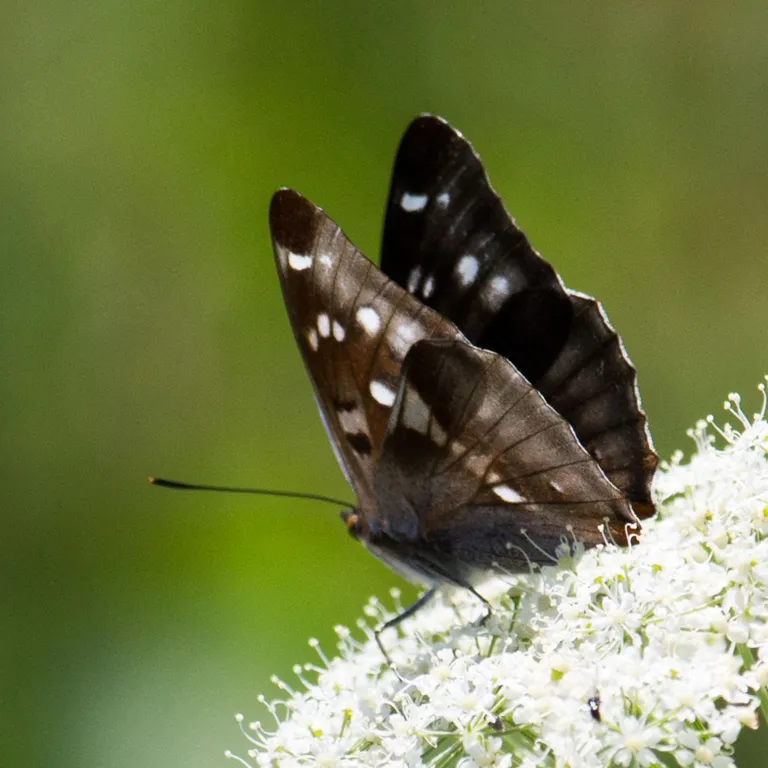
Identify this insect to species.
Apatura iris
